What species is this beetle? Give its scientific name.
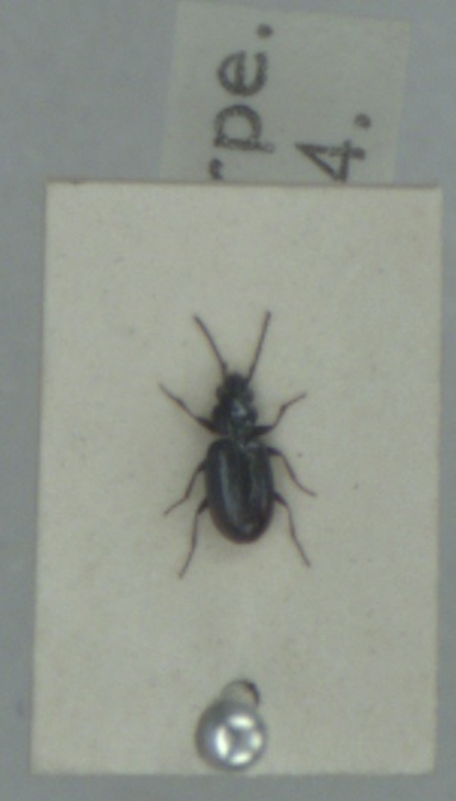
Bembidion minimum
